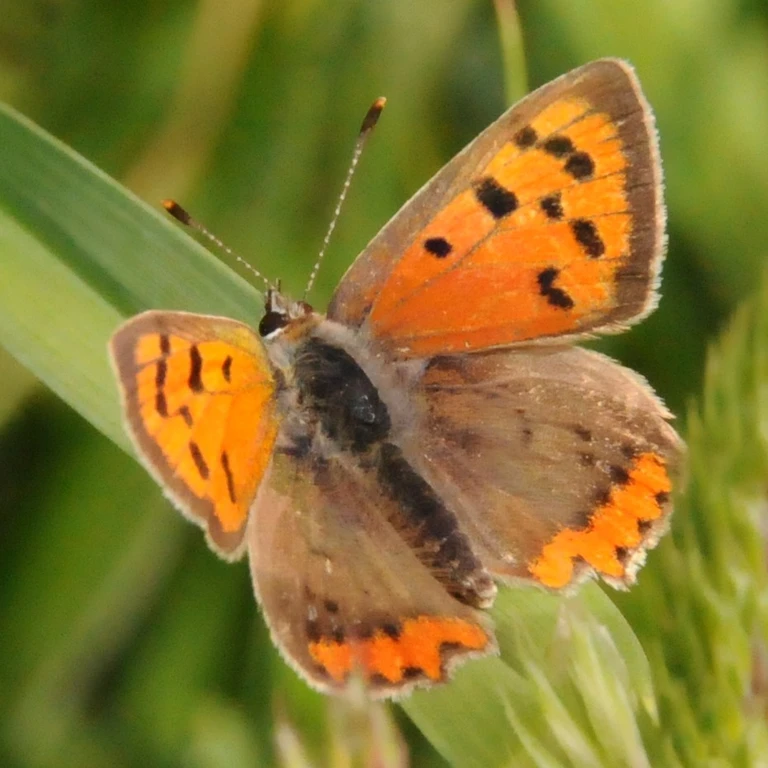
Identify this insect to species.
Lycaena phlaeas
